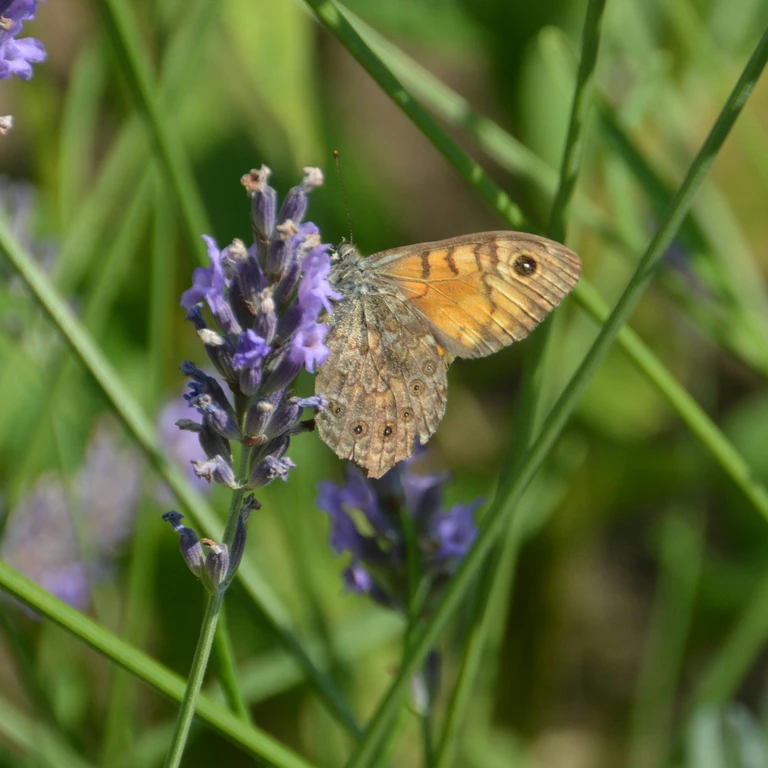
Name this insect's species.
Lasiommata megera (also Pararge megera)
